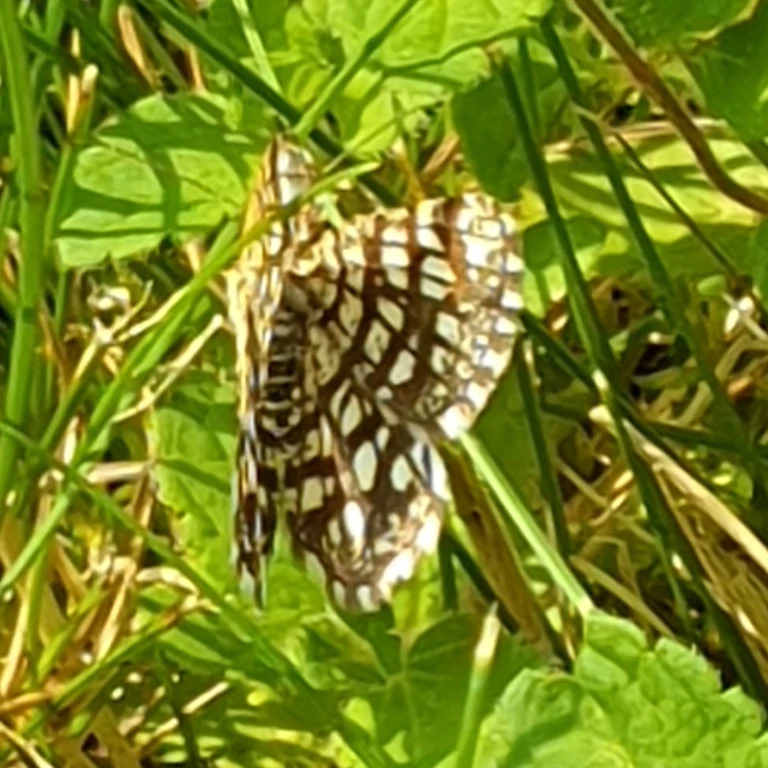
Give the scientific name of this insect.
Chiasmia clathrata
